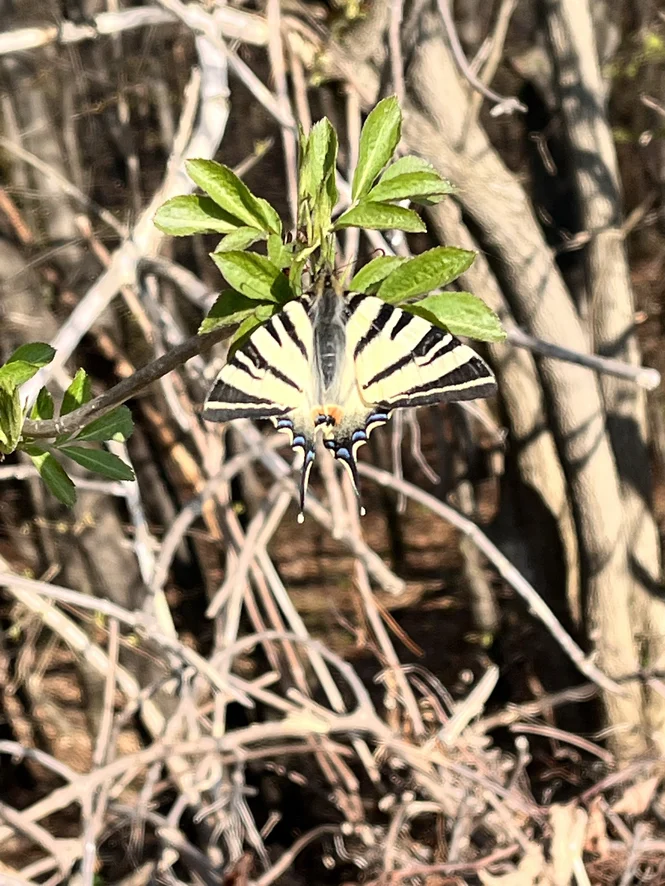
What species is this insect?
Iphiclides podalirius
